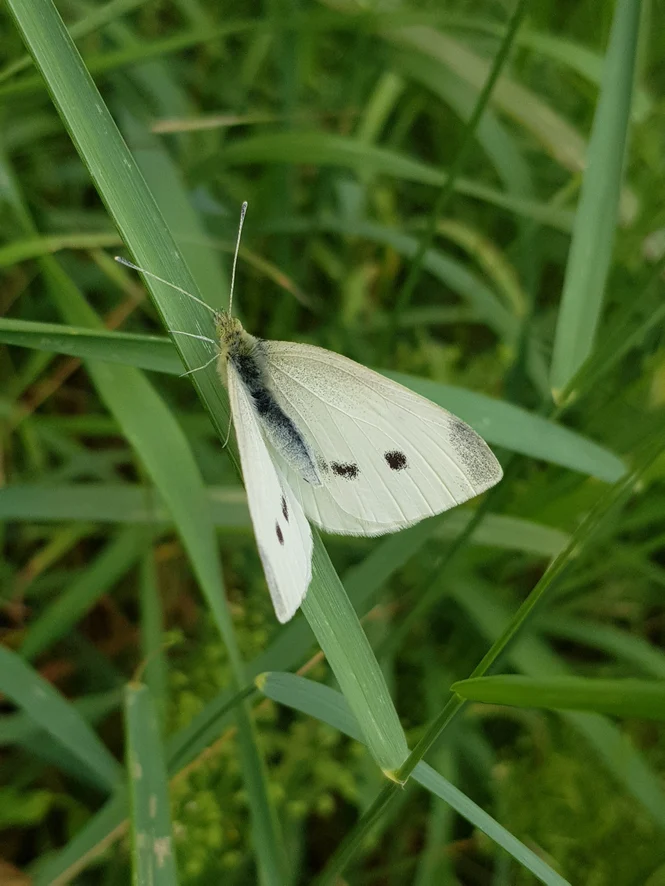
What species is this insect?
Pieris rapae
